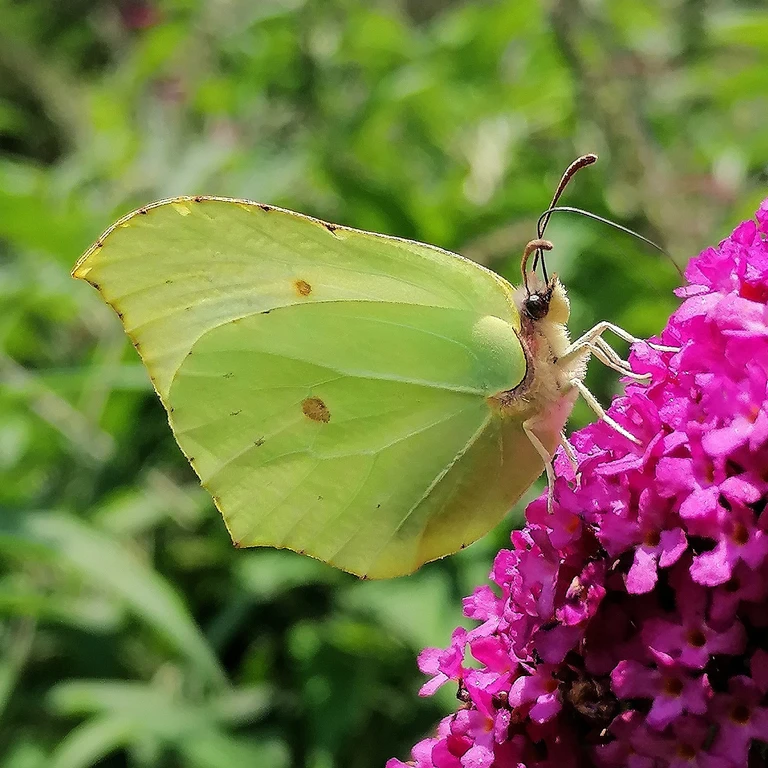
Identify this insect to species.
Gonepteryx rhamni
